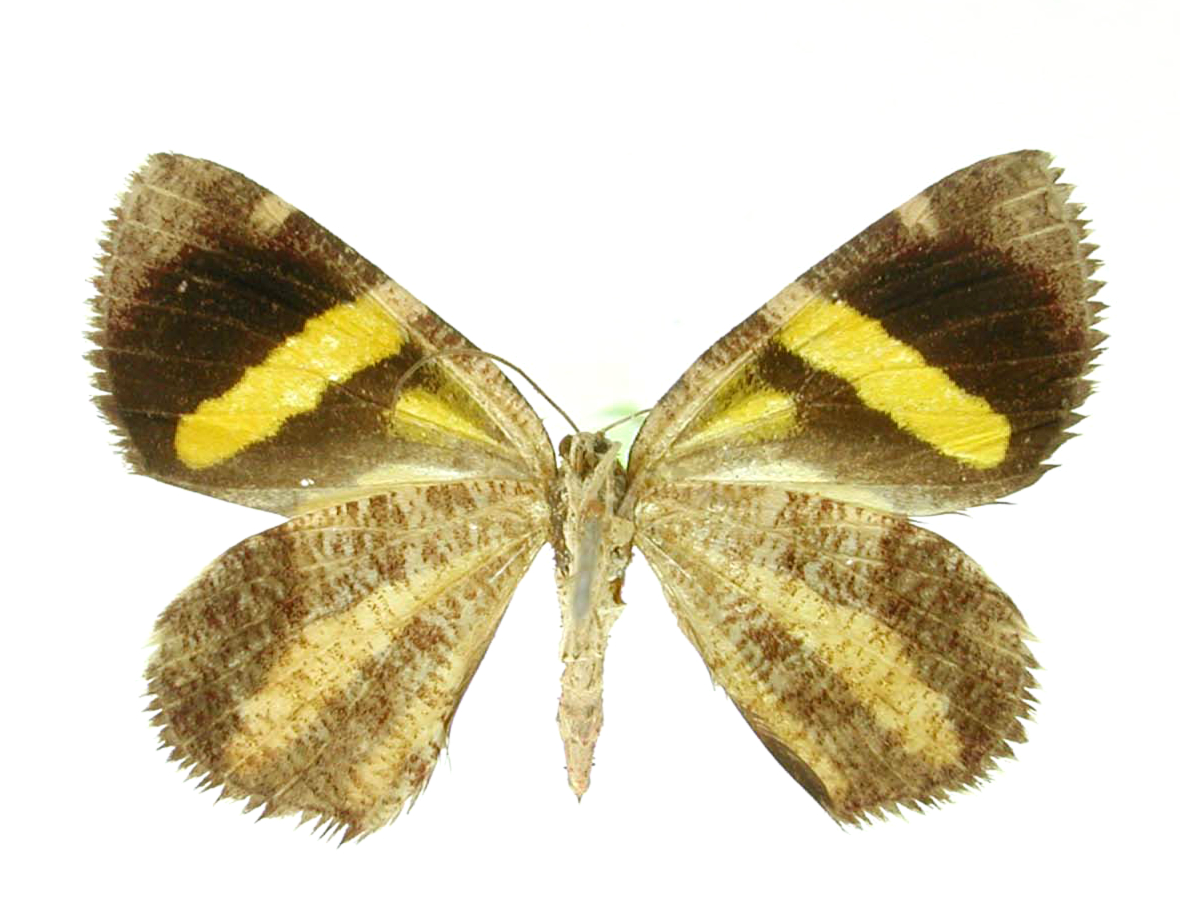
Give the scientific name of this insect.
Scordylia latior
